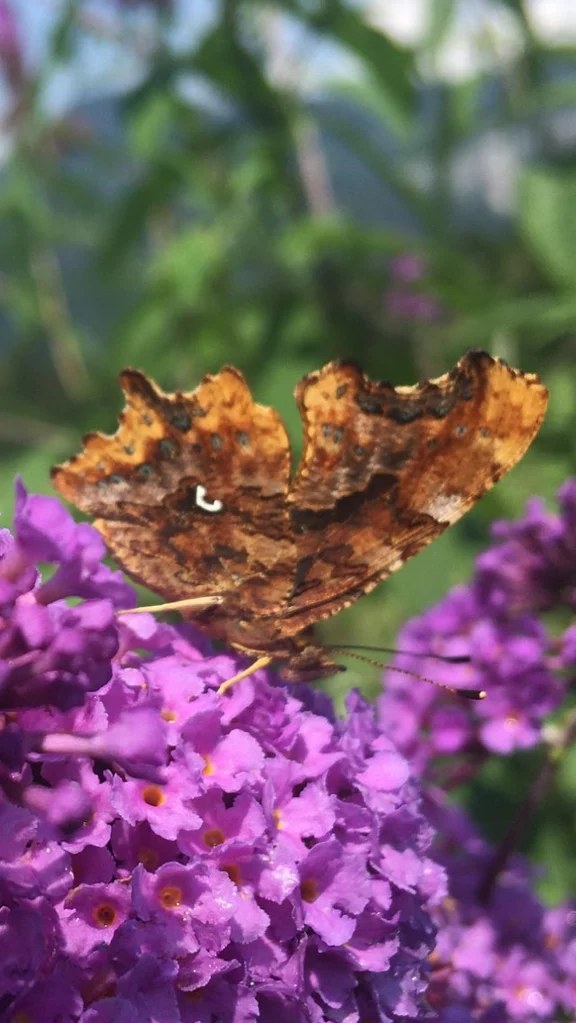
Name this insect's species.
Polygonia c-album
